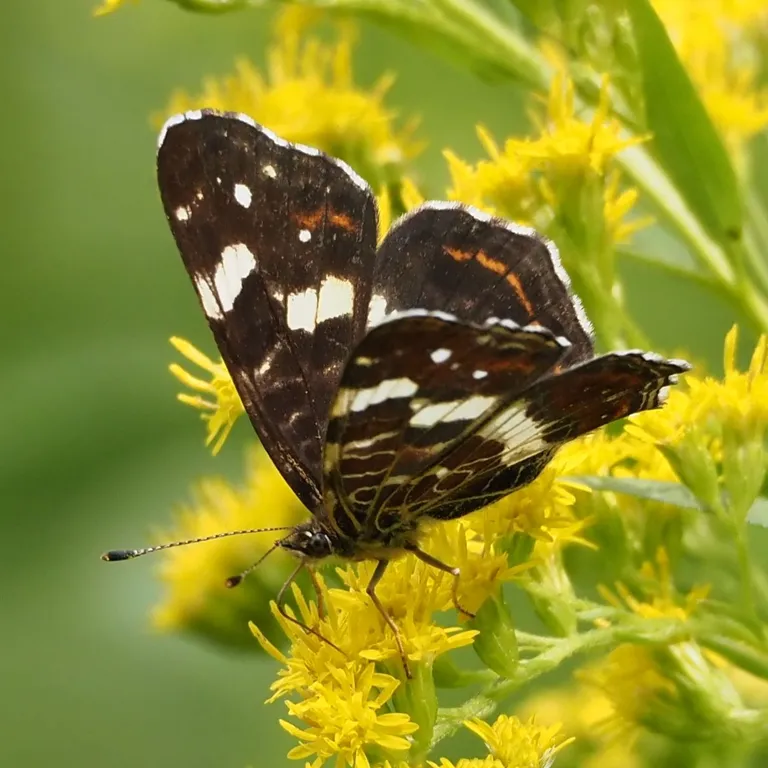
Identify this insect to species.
Araschnia levana
